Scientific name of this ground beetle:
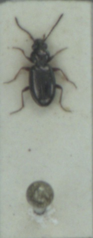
Bembidion lampros
